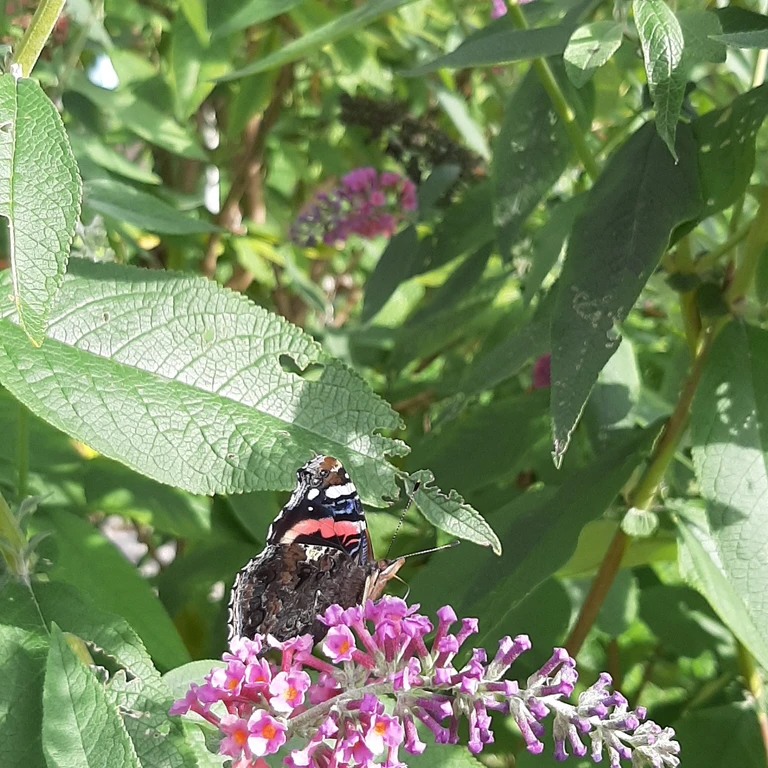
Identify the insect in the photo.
Vanessa atalanta
